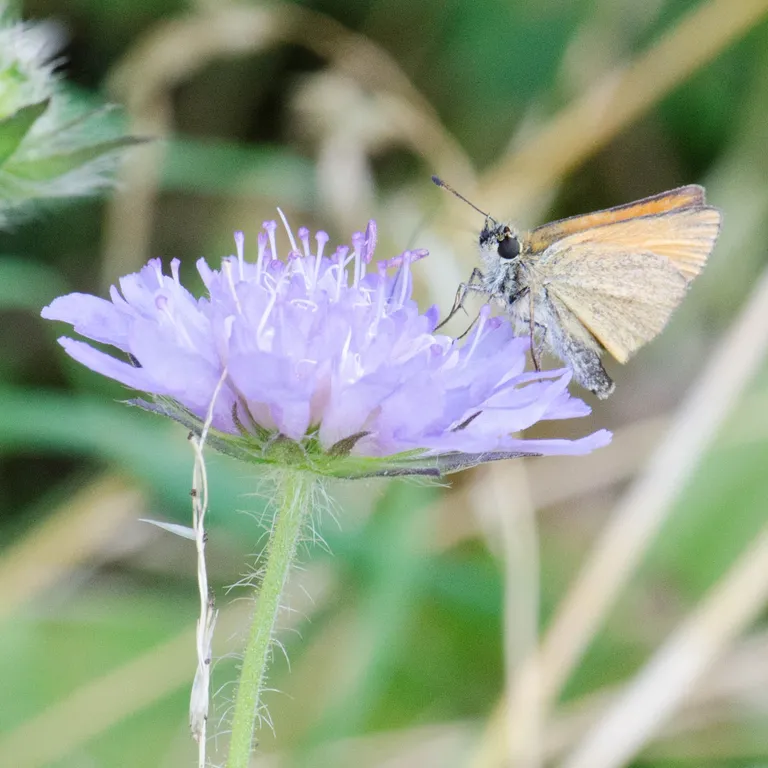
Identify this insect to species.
Thymelicus lineola
